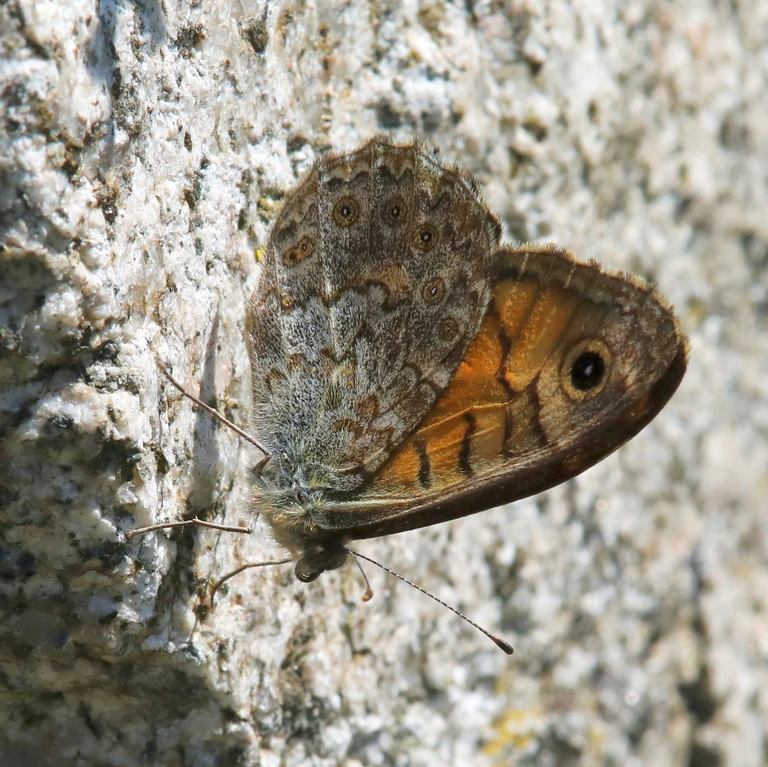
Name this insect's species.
Lasiommata megera (also Pararge megera)
